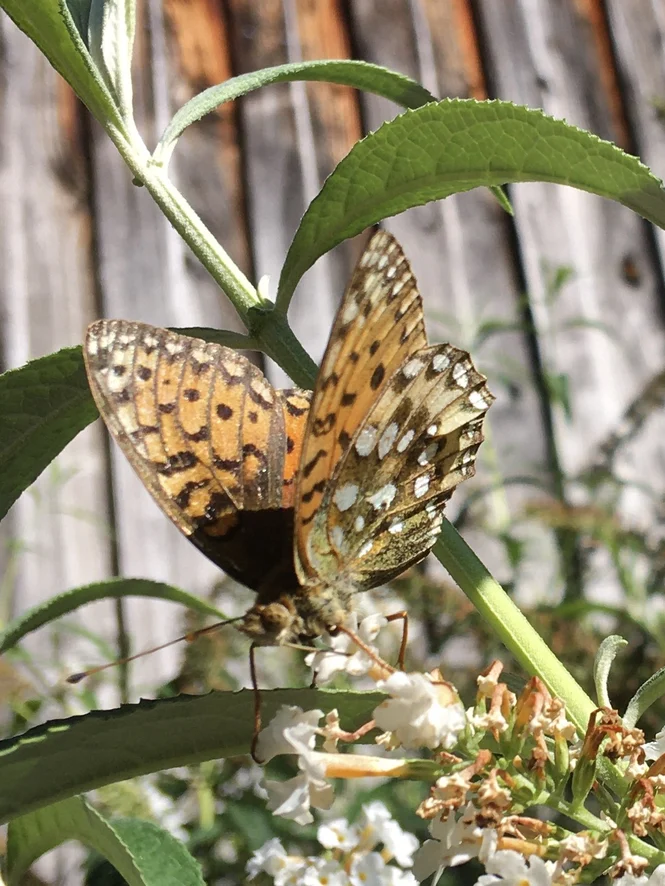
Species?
Speyeria aglaja
